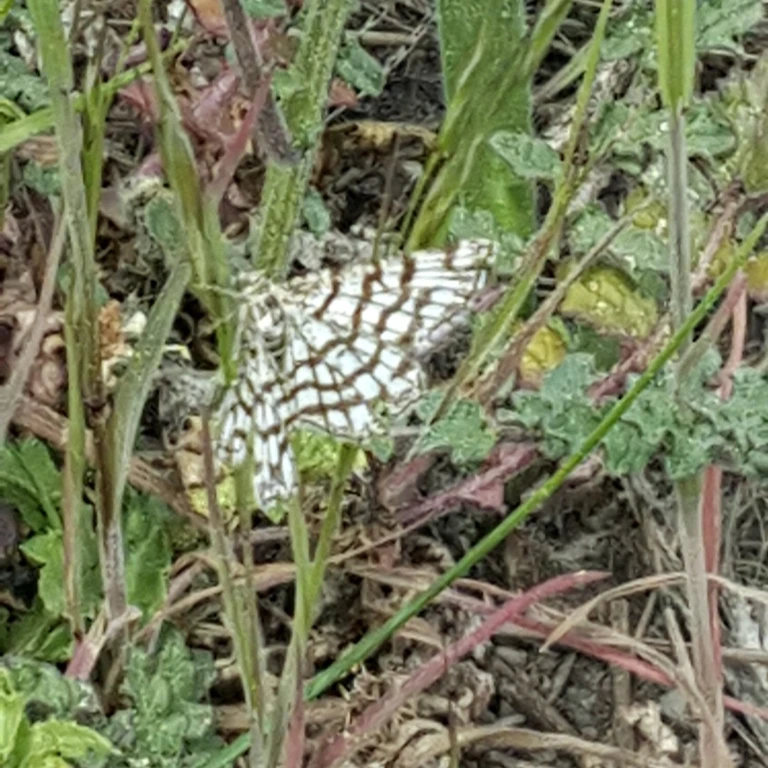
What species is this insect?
Chiasmia clathrata
